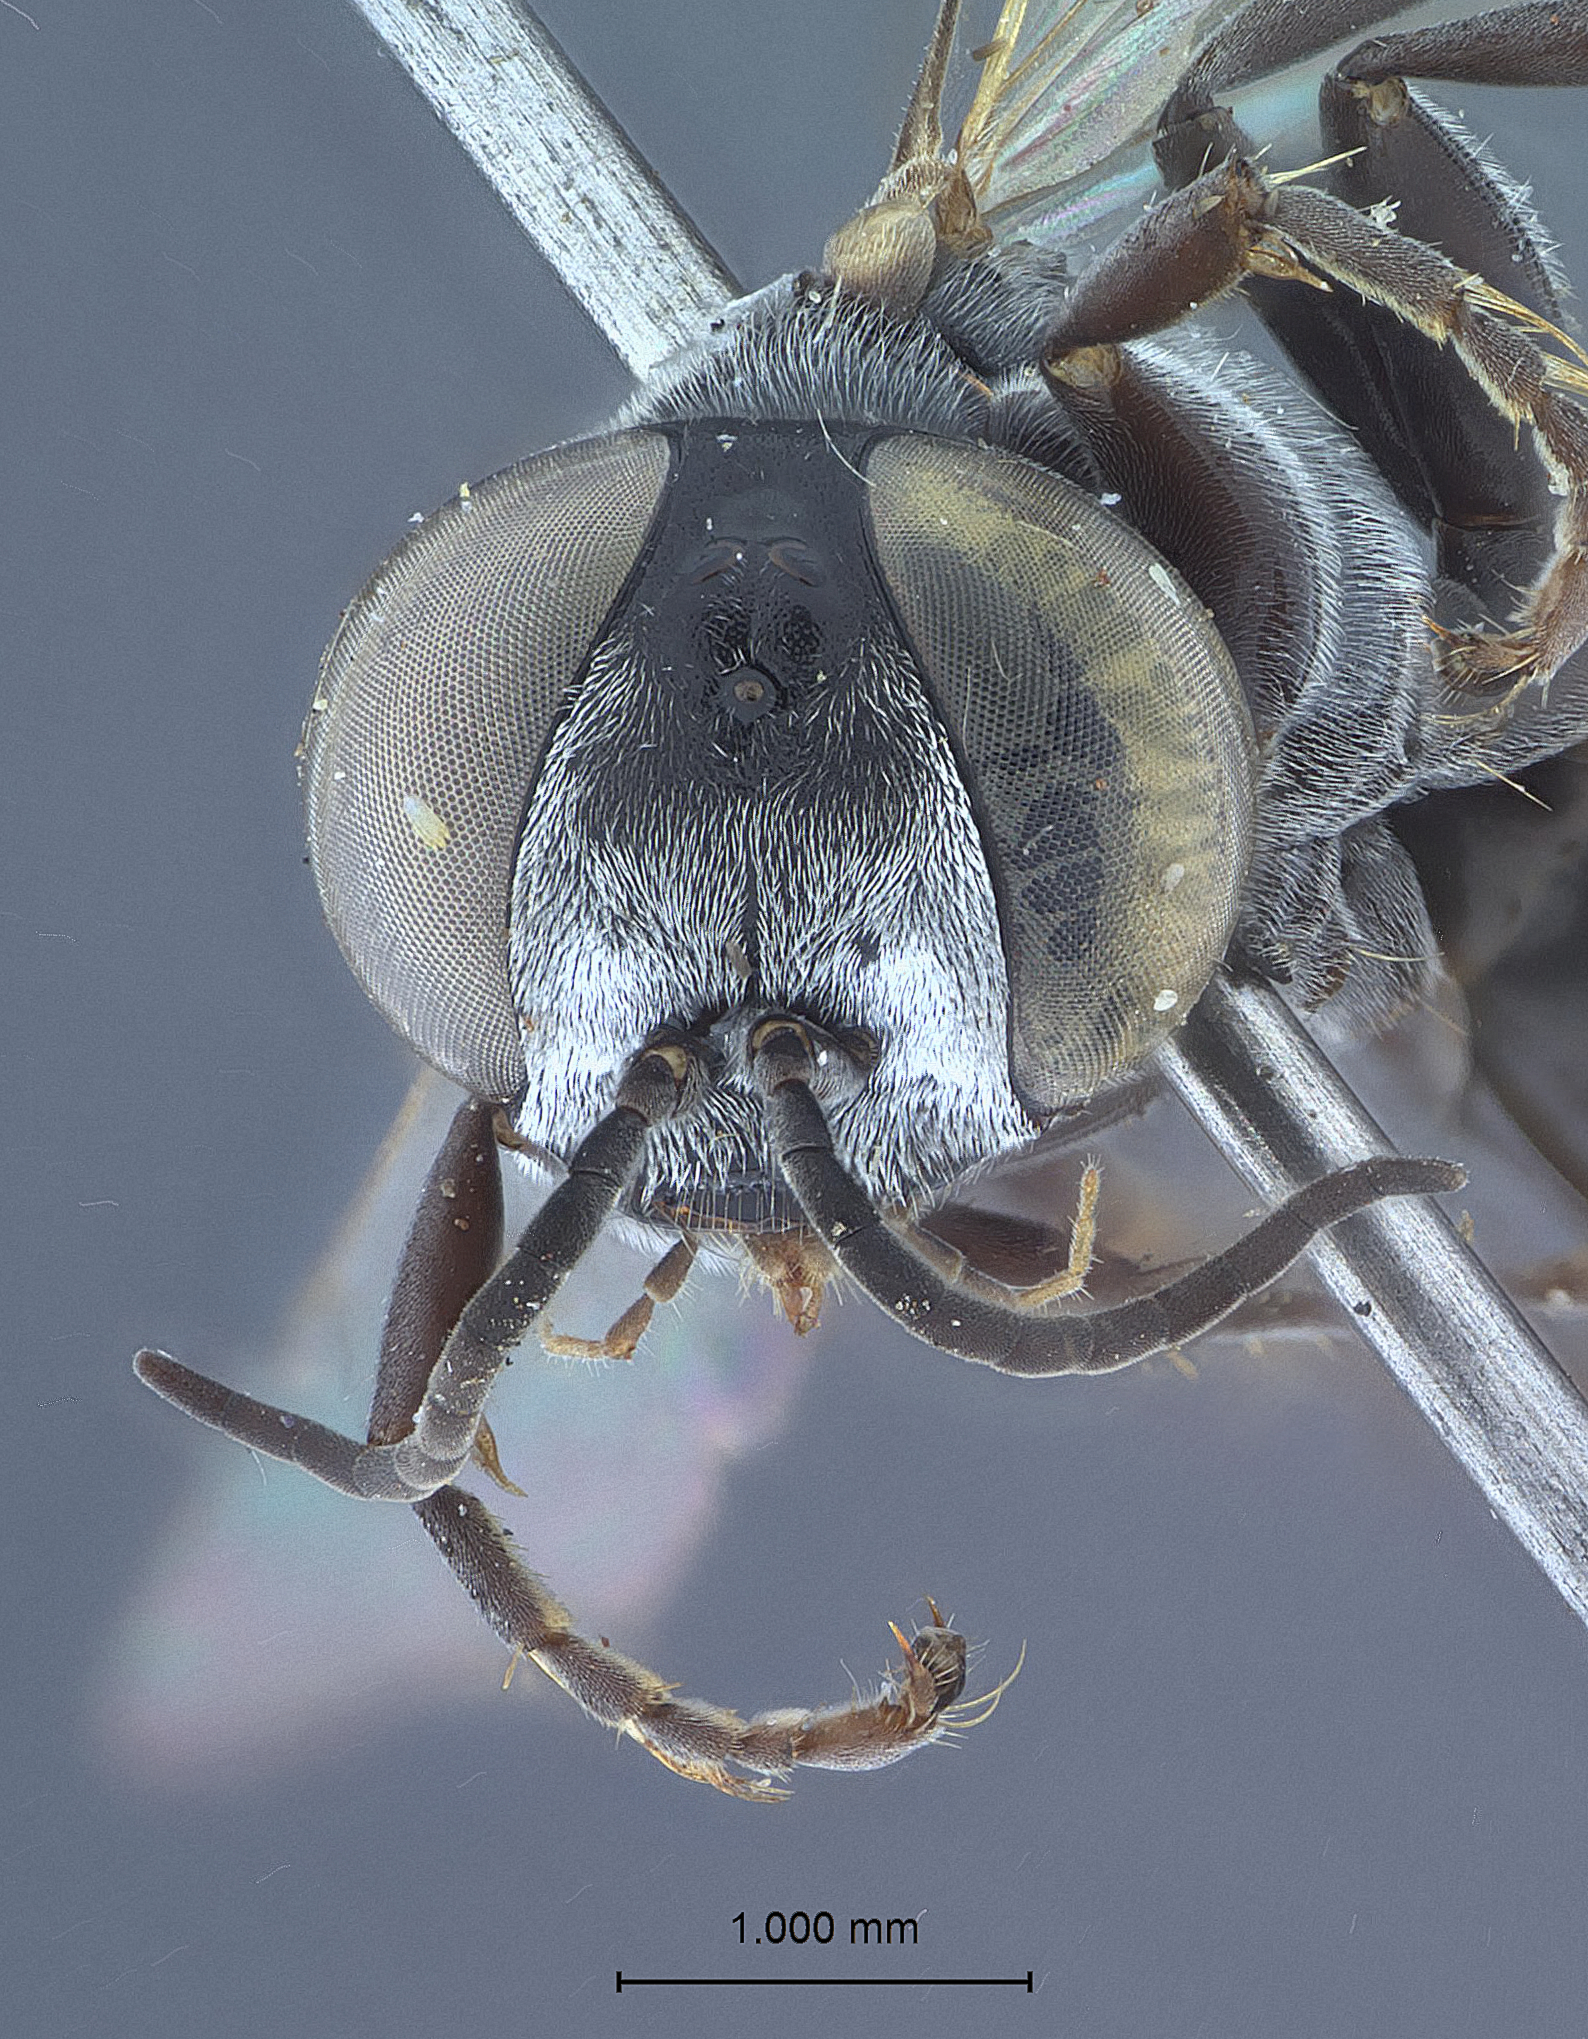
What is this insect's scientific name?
Tachysphex oxychelus
